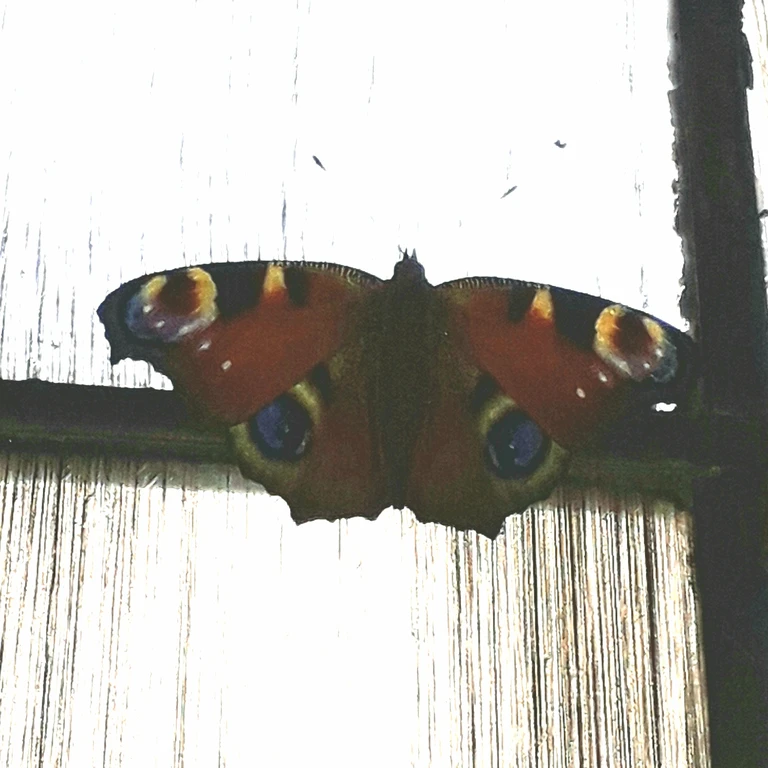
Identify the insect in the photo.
Aglais io
